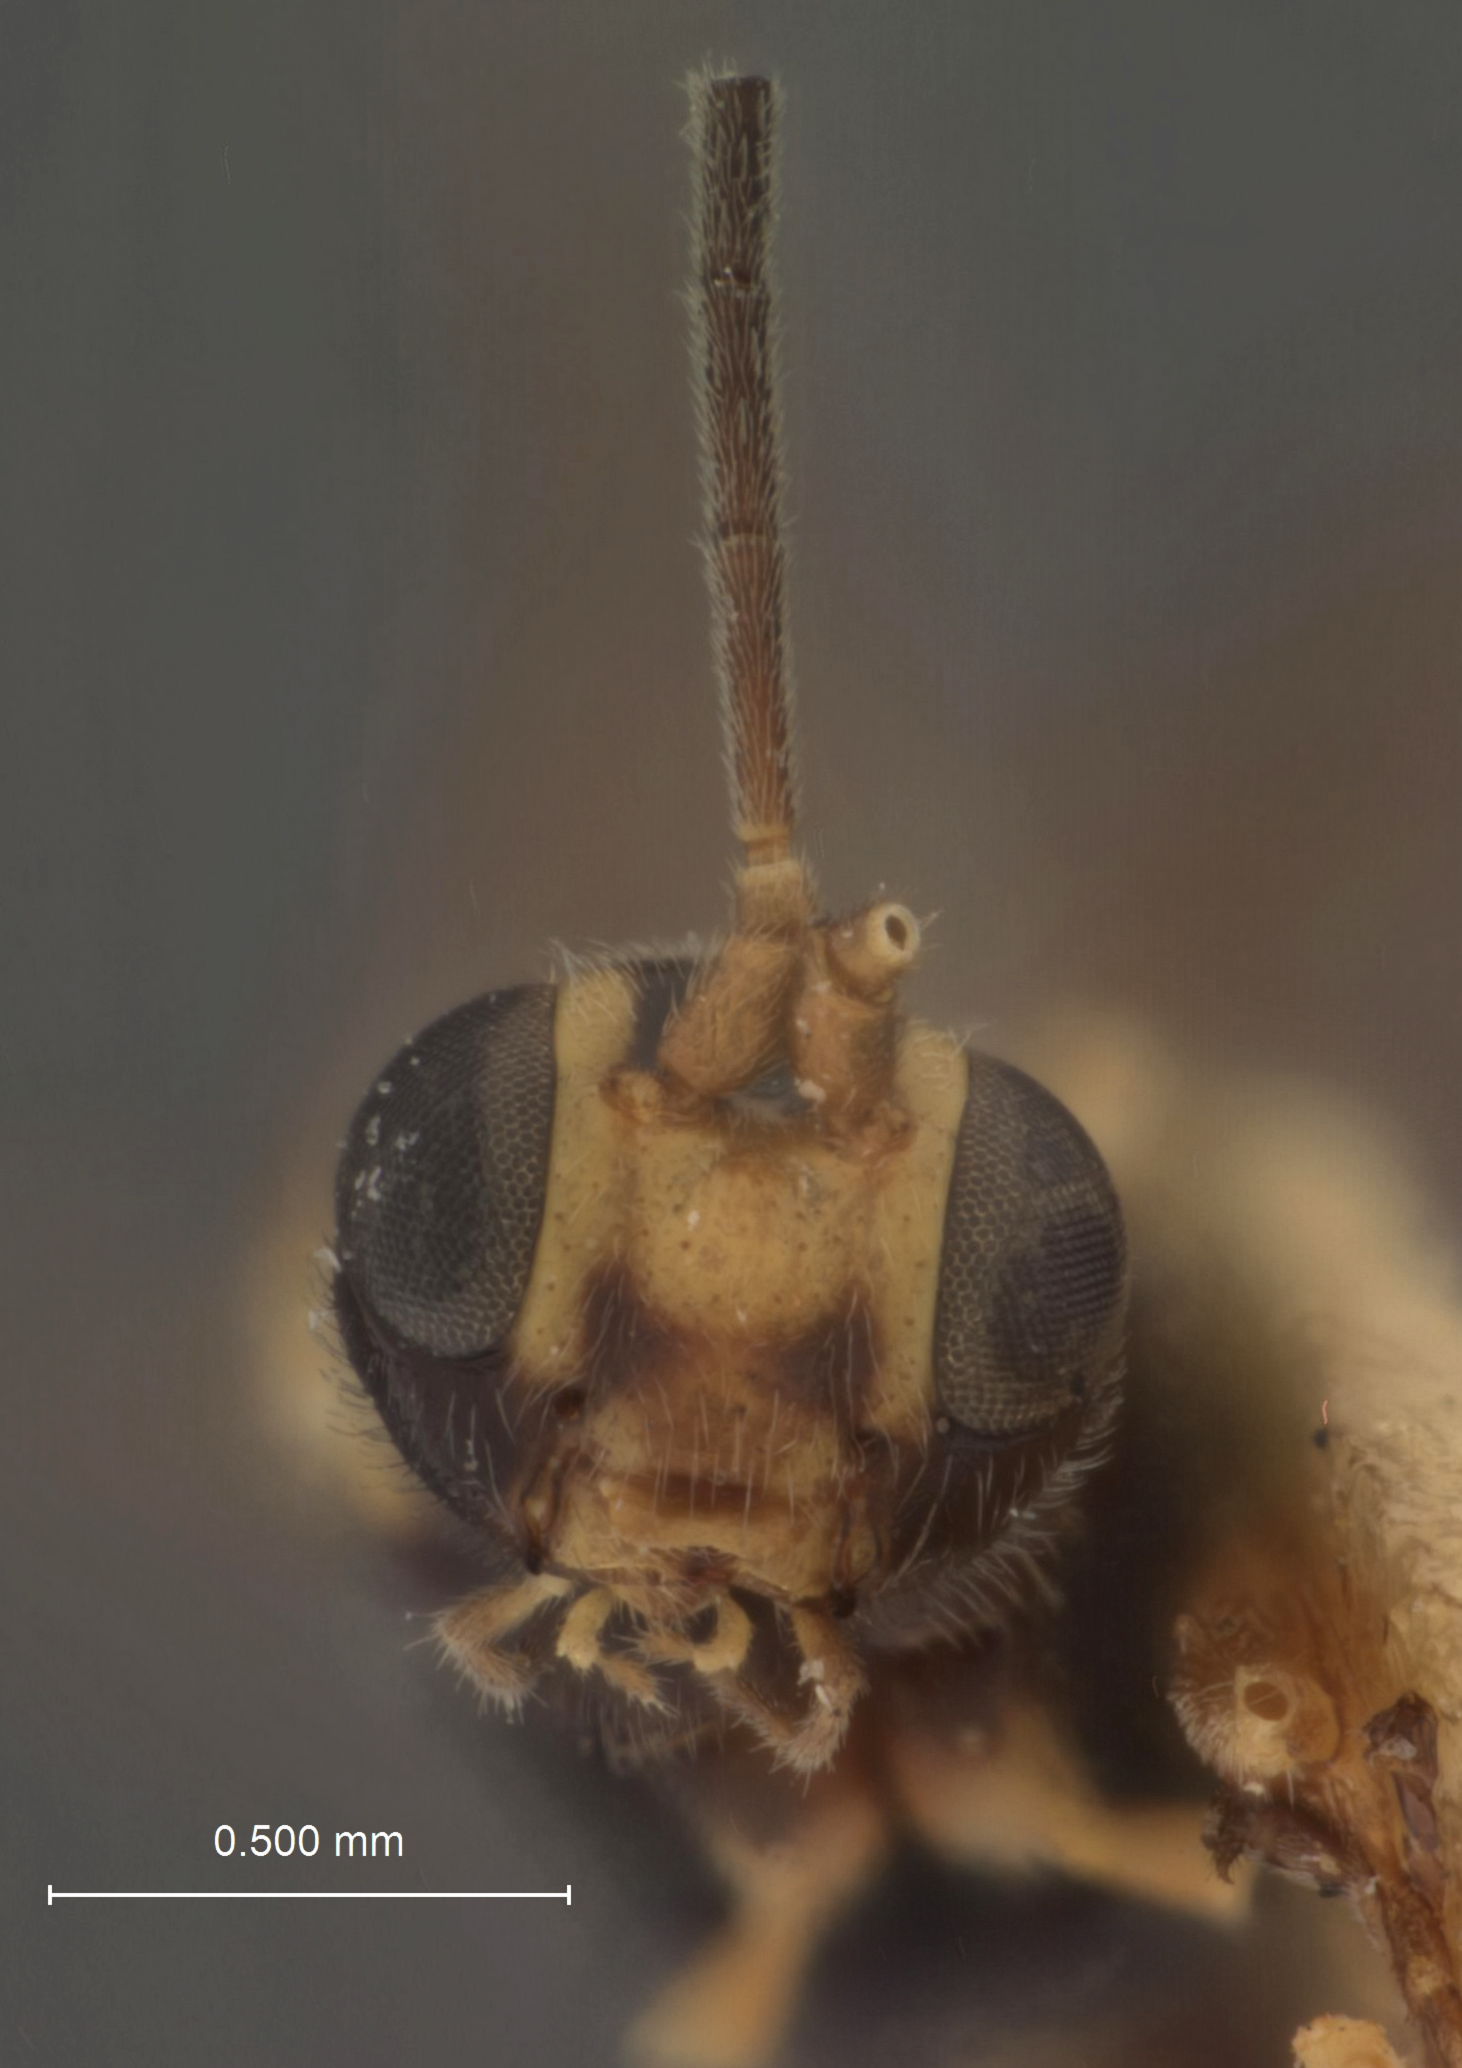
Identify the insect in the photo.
Adelognathus americanus
